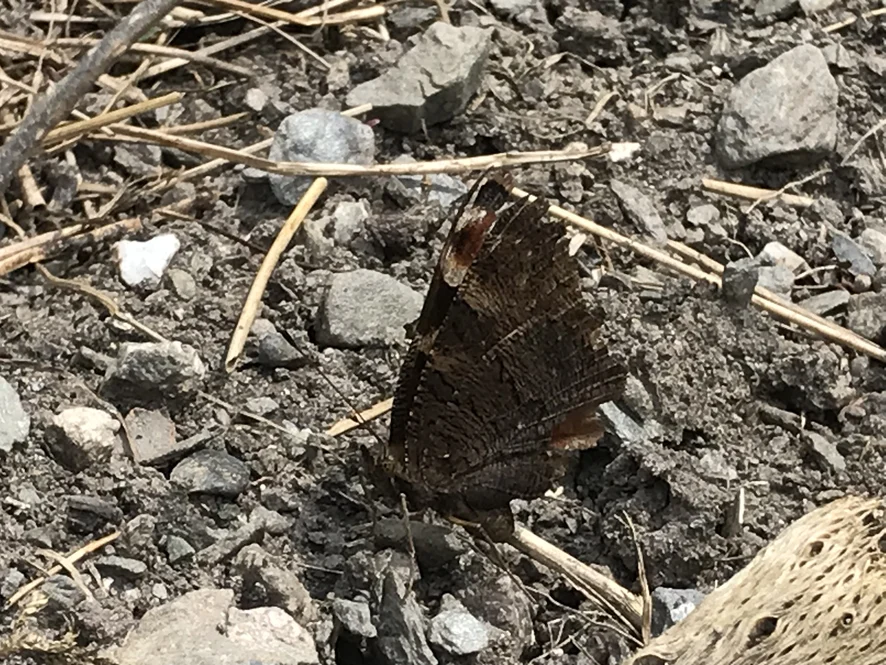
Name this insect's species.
Aglais io
